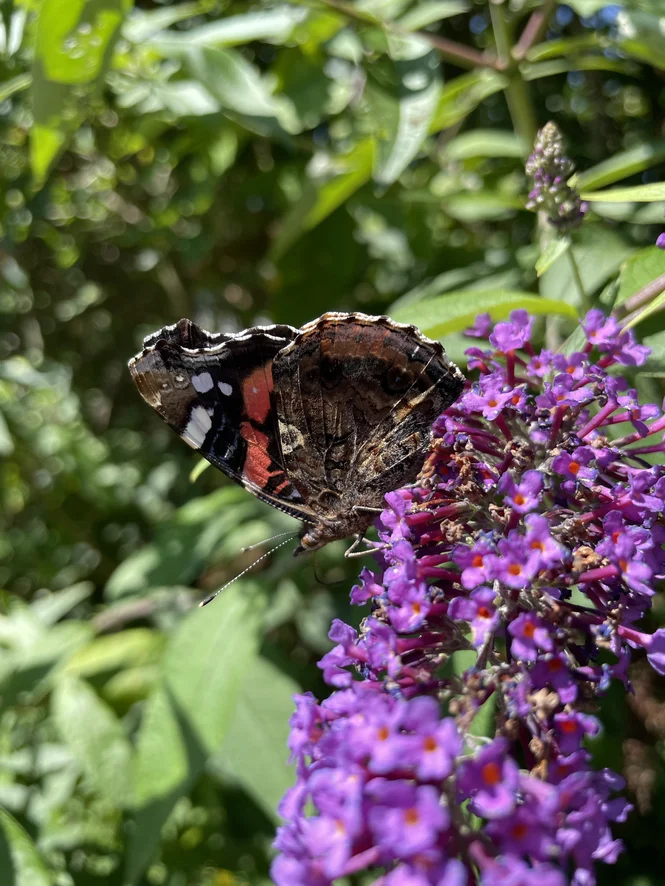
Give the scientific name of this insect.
Vanessa atalanta
